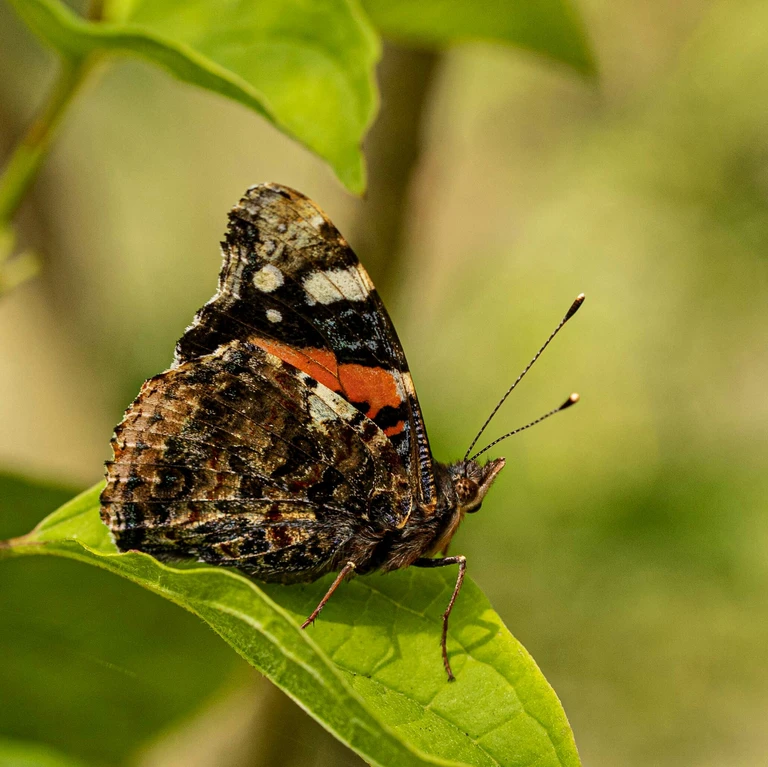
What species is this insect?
Vanessa atalanta
